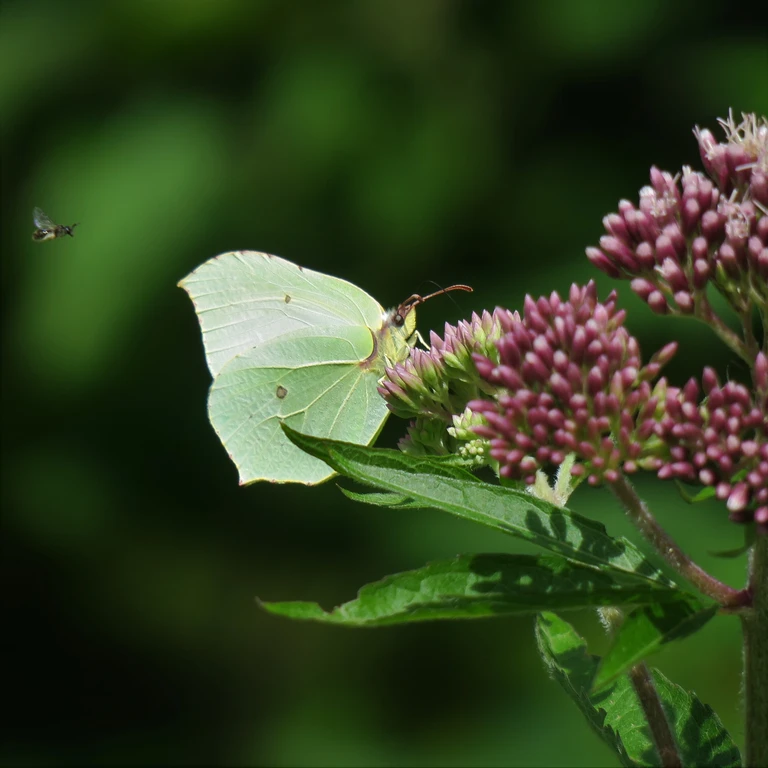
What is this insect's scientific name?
Gonepteryx rhamni
